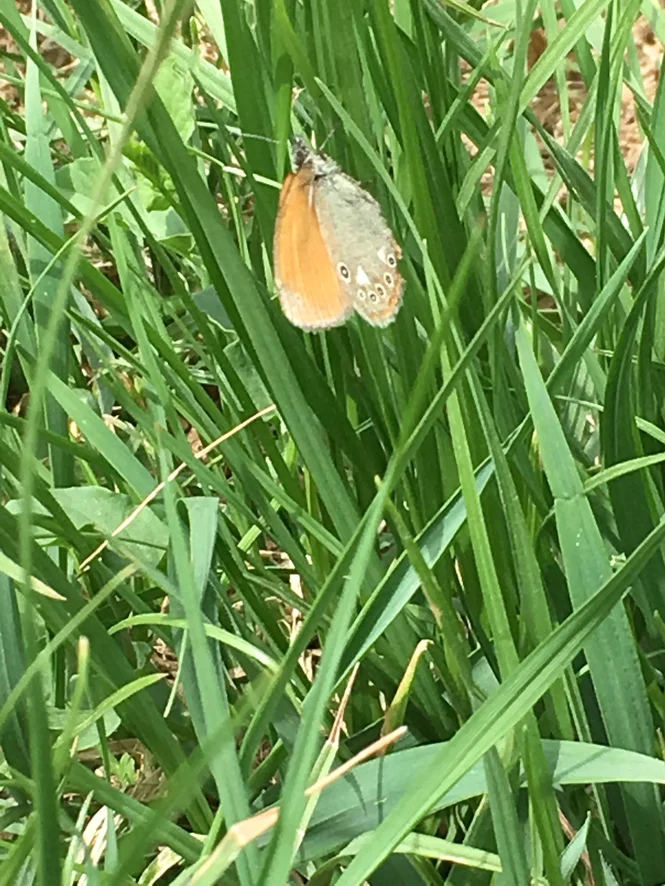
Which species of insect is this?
Coenonympha glycerion (also Coenonympha iphis)
